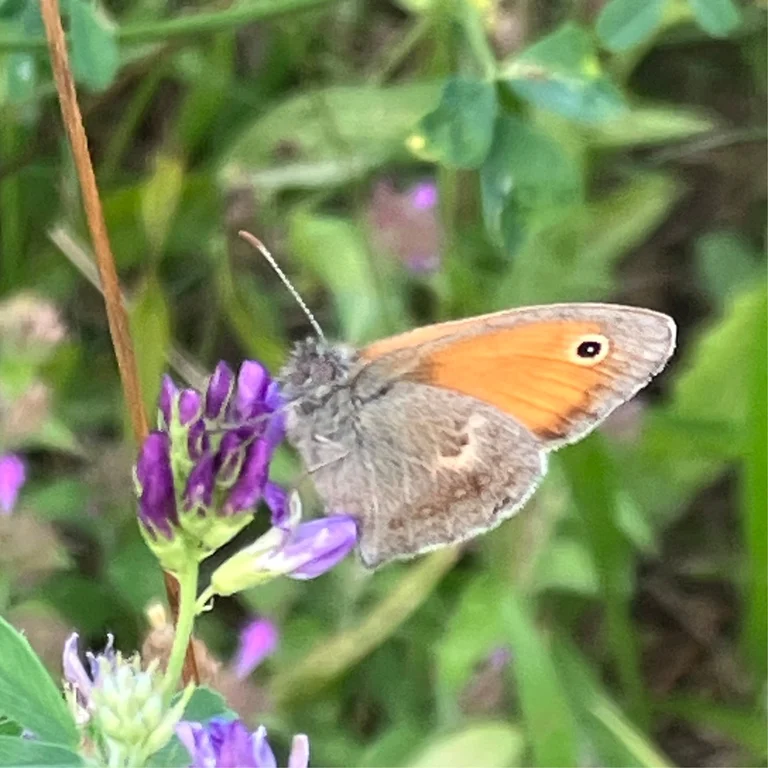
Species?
Coenonympha pamphilus
